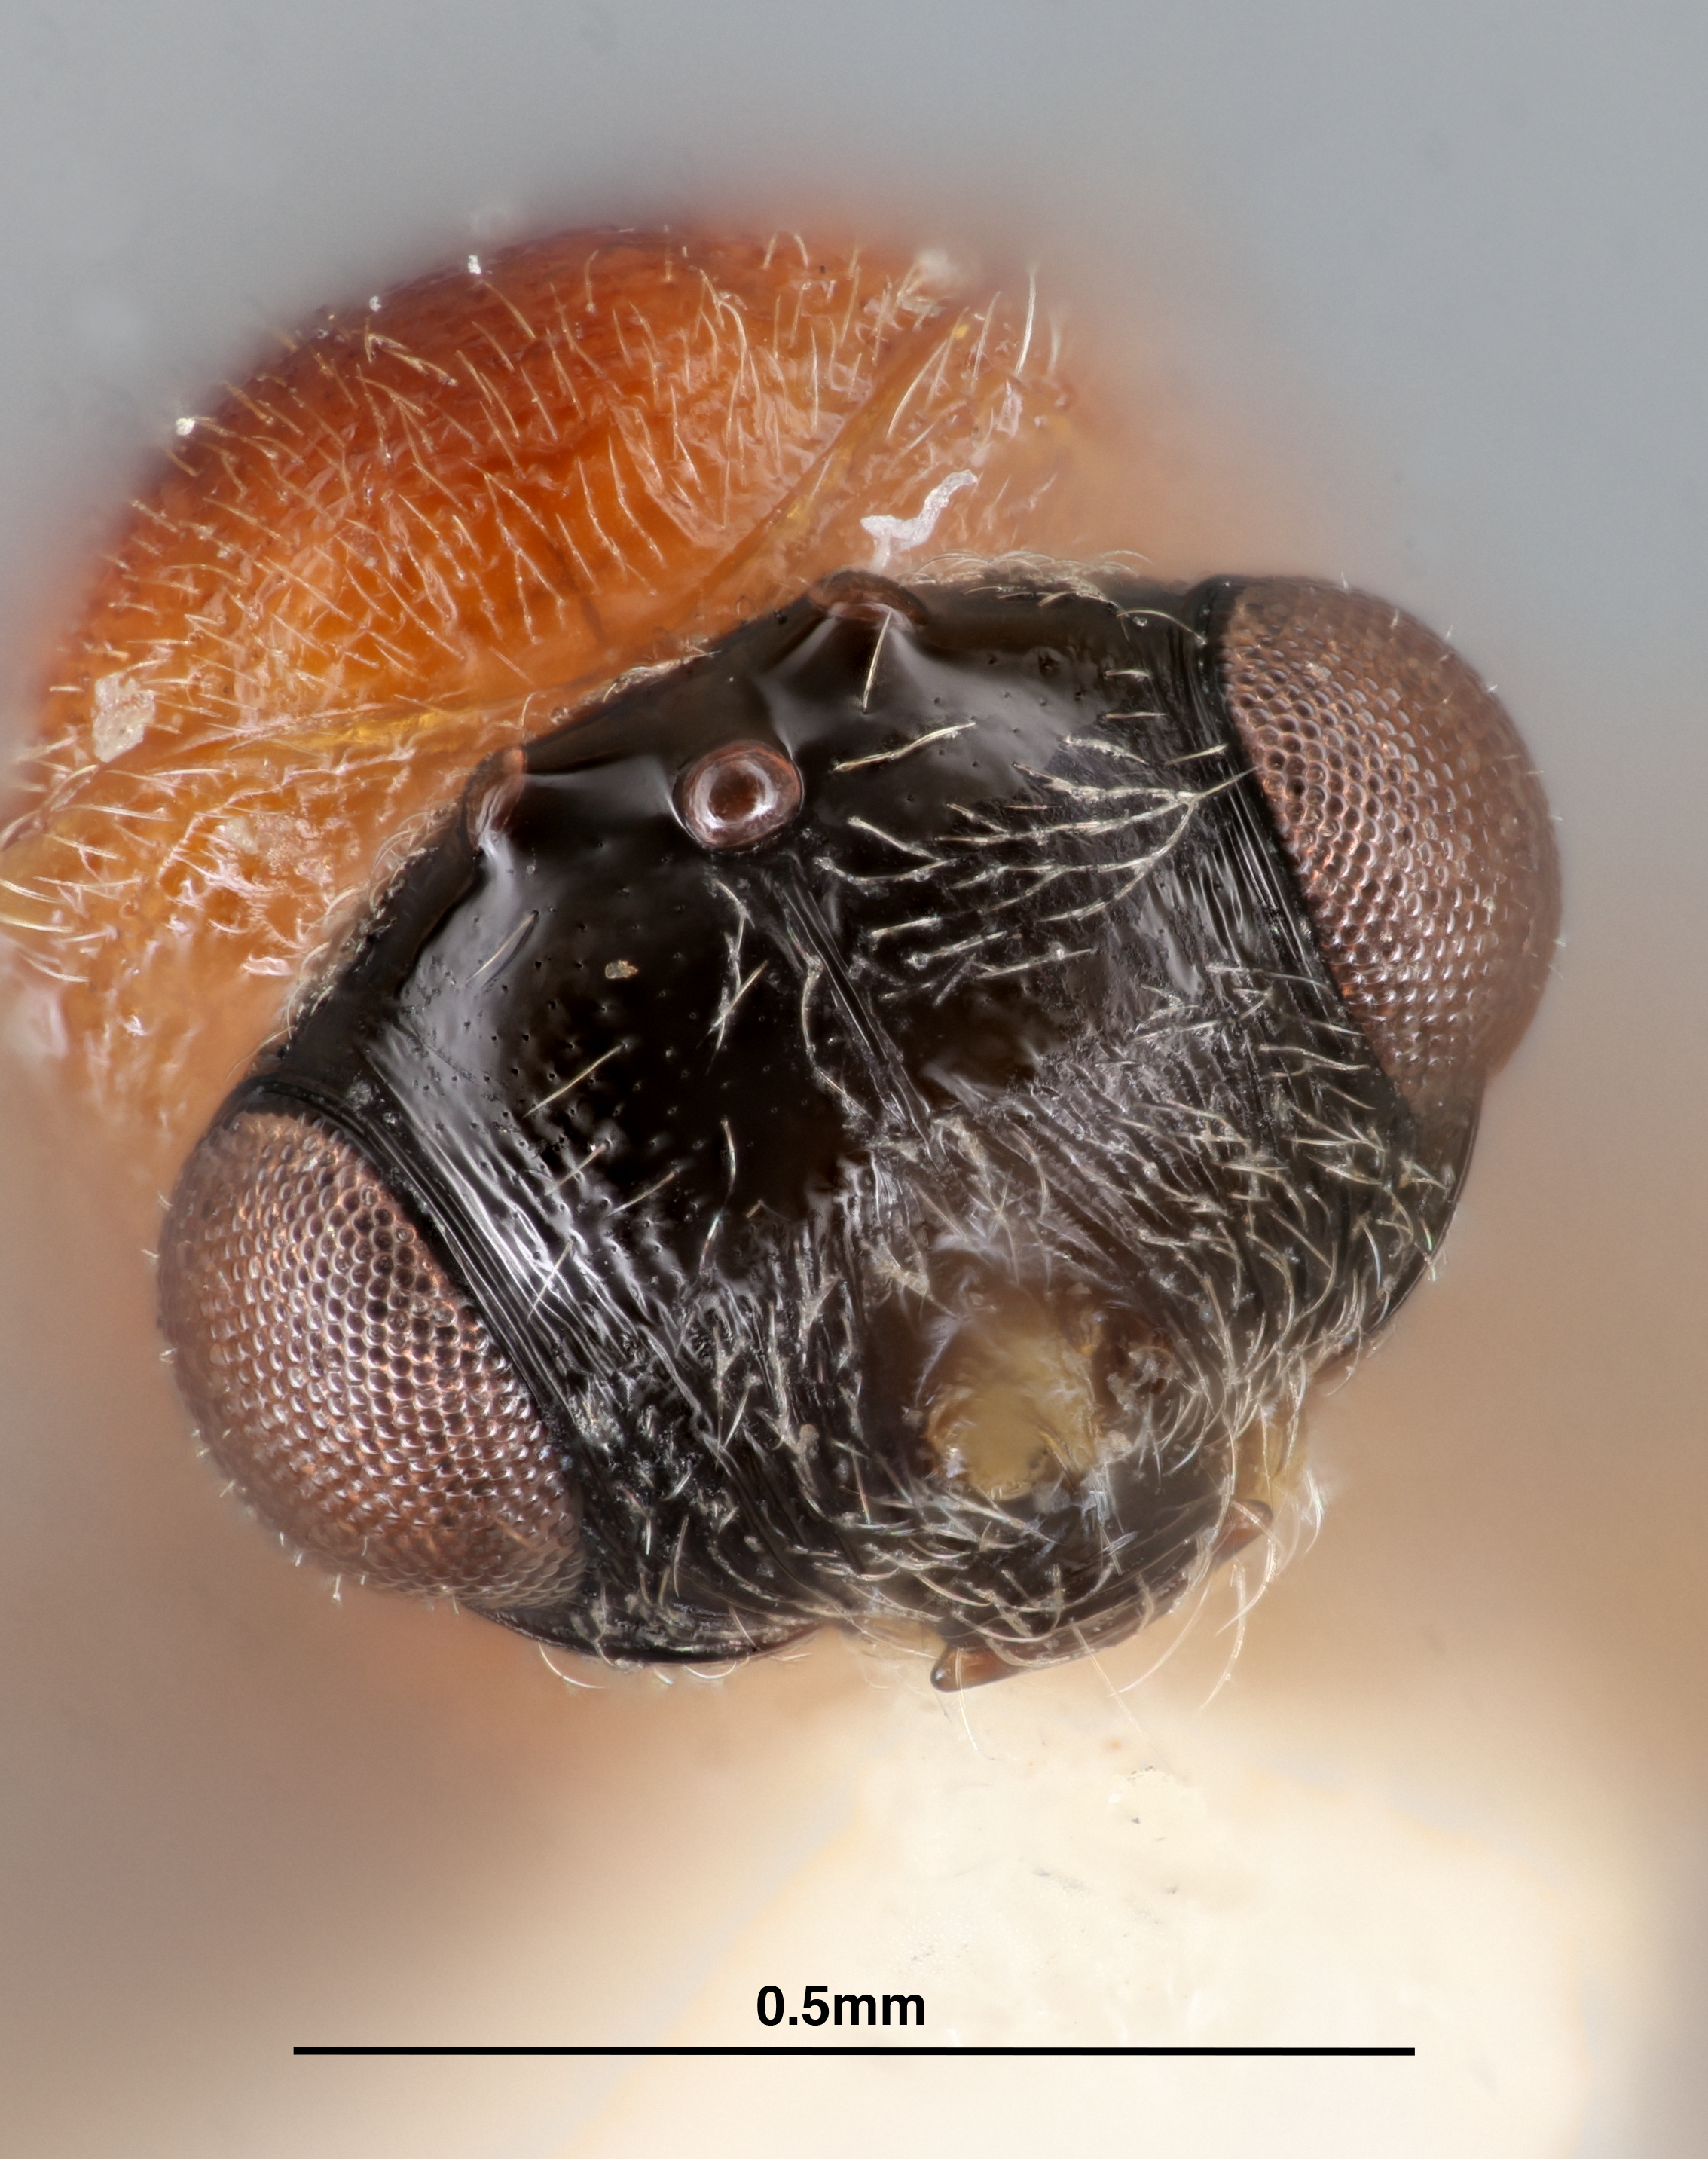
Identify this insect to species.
Trisacantha longispina
